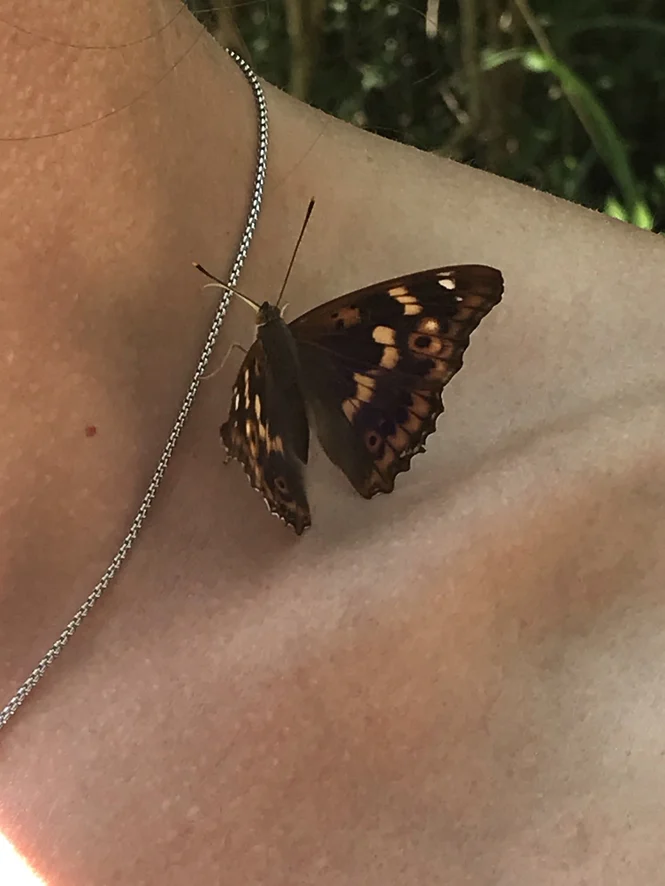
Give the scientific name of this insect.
Apatura ilia
